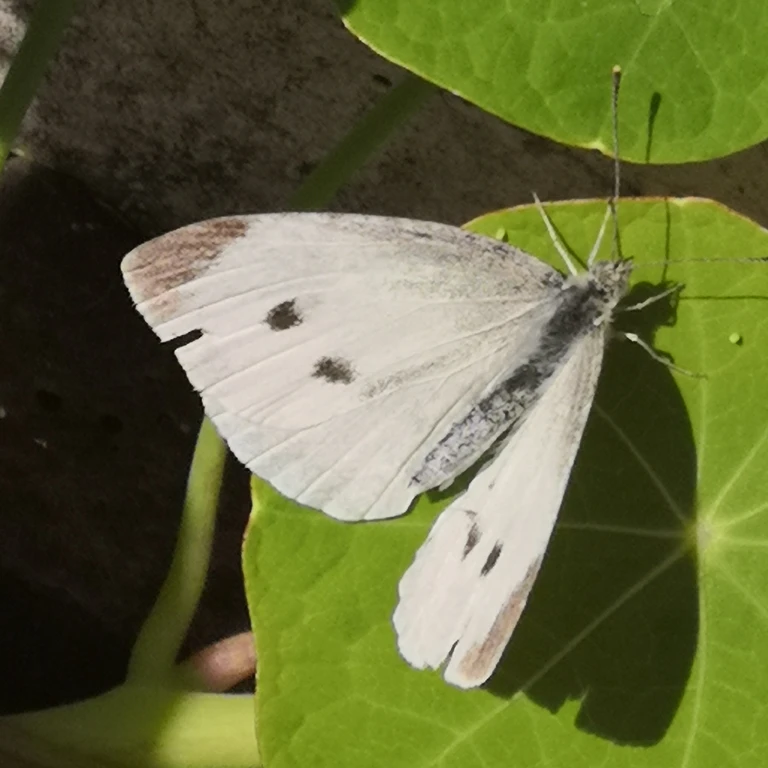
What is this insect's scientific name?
Pieris rapae
